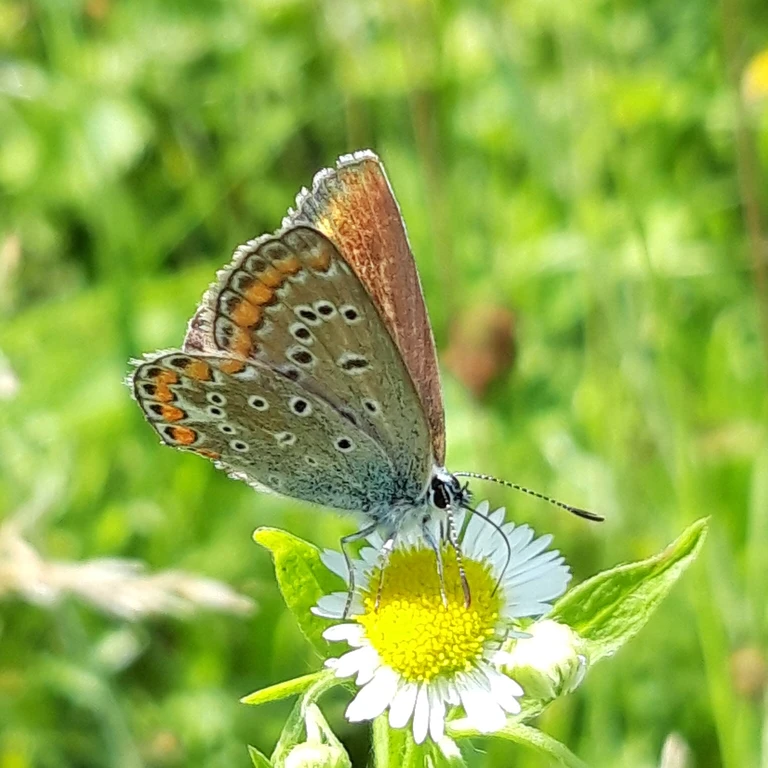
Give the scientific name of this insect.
Polyommatus icarus
